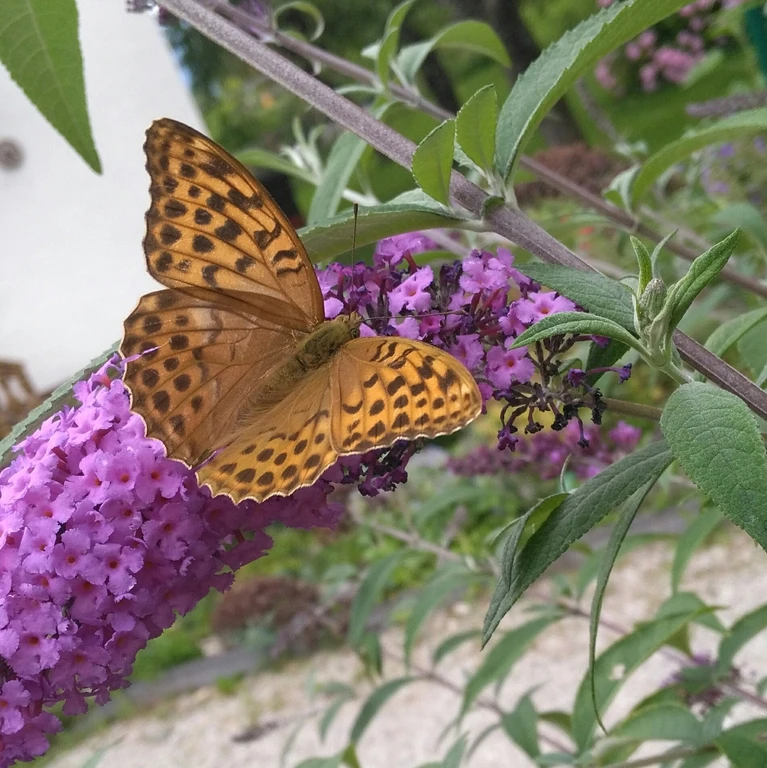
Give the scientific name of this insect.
Argynnis paphia
